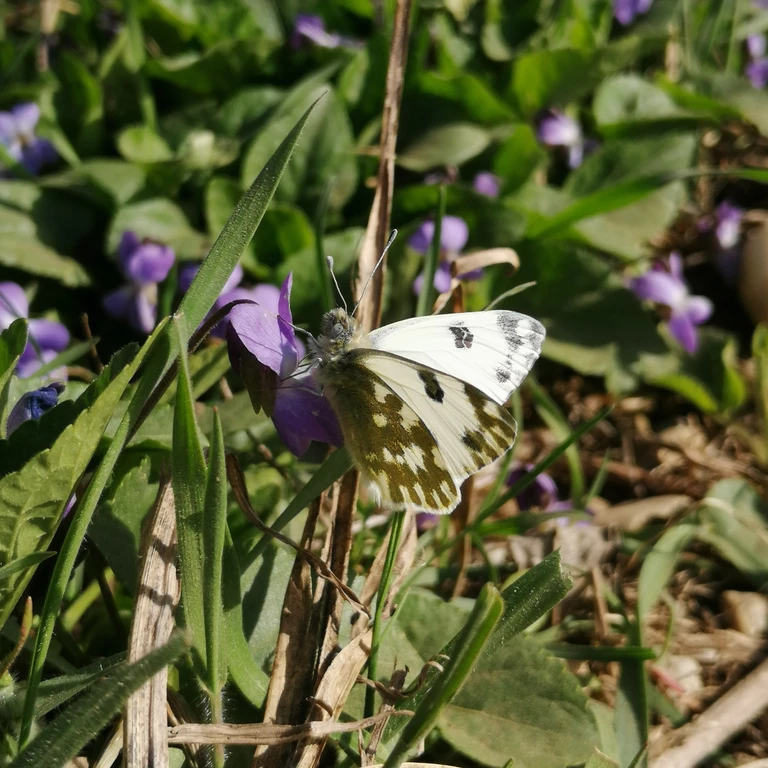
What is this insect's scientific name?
Pontia edusa
